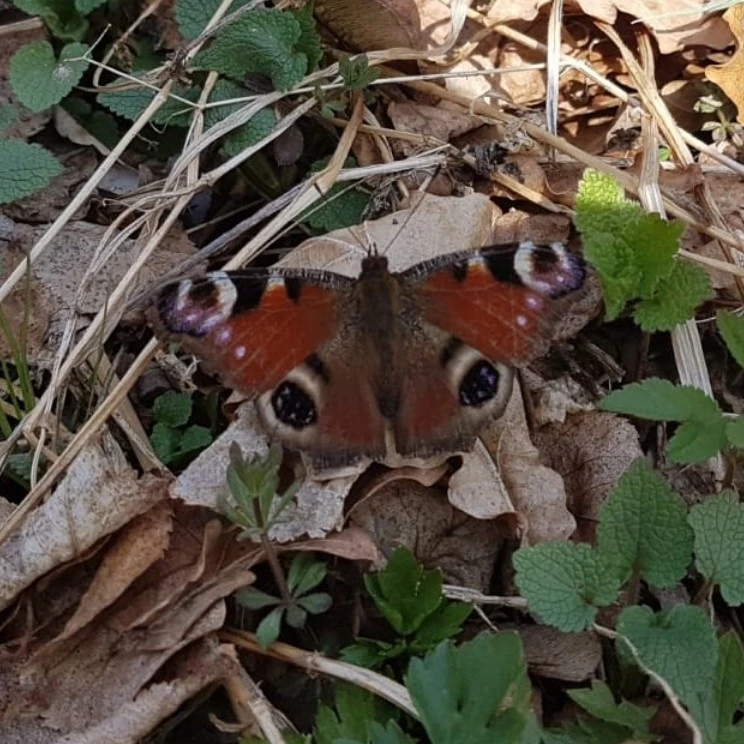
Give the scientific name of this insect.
Aglais io
